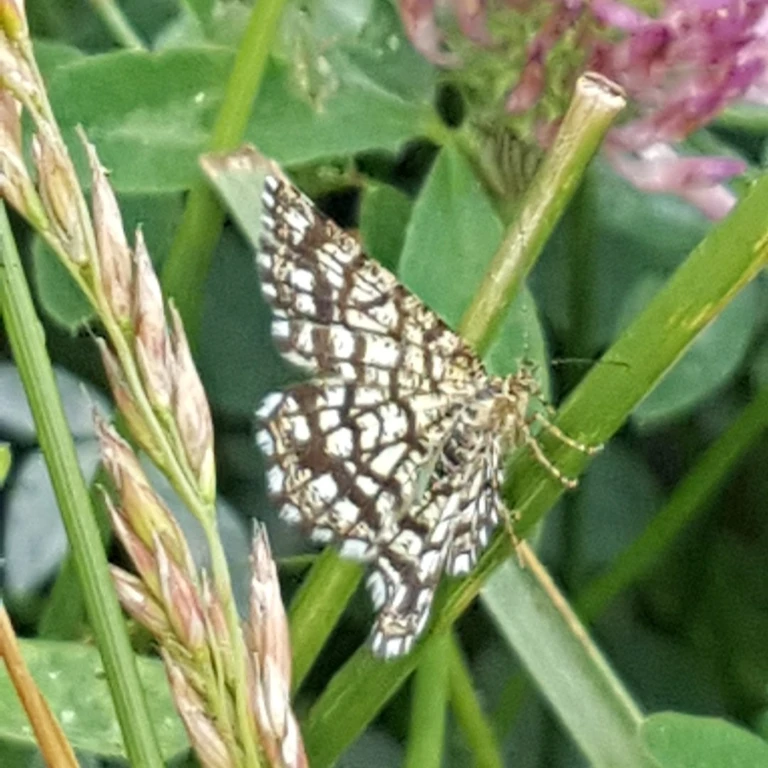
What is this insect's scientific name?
Chiasmia clathrata
